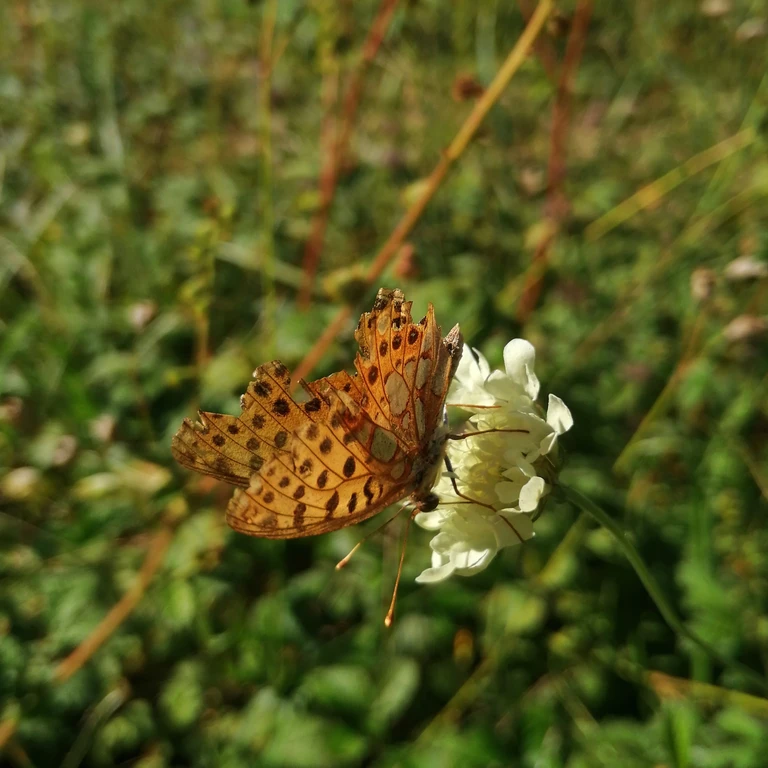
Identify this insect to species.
Issoria lathonia
